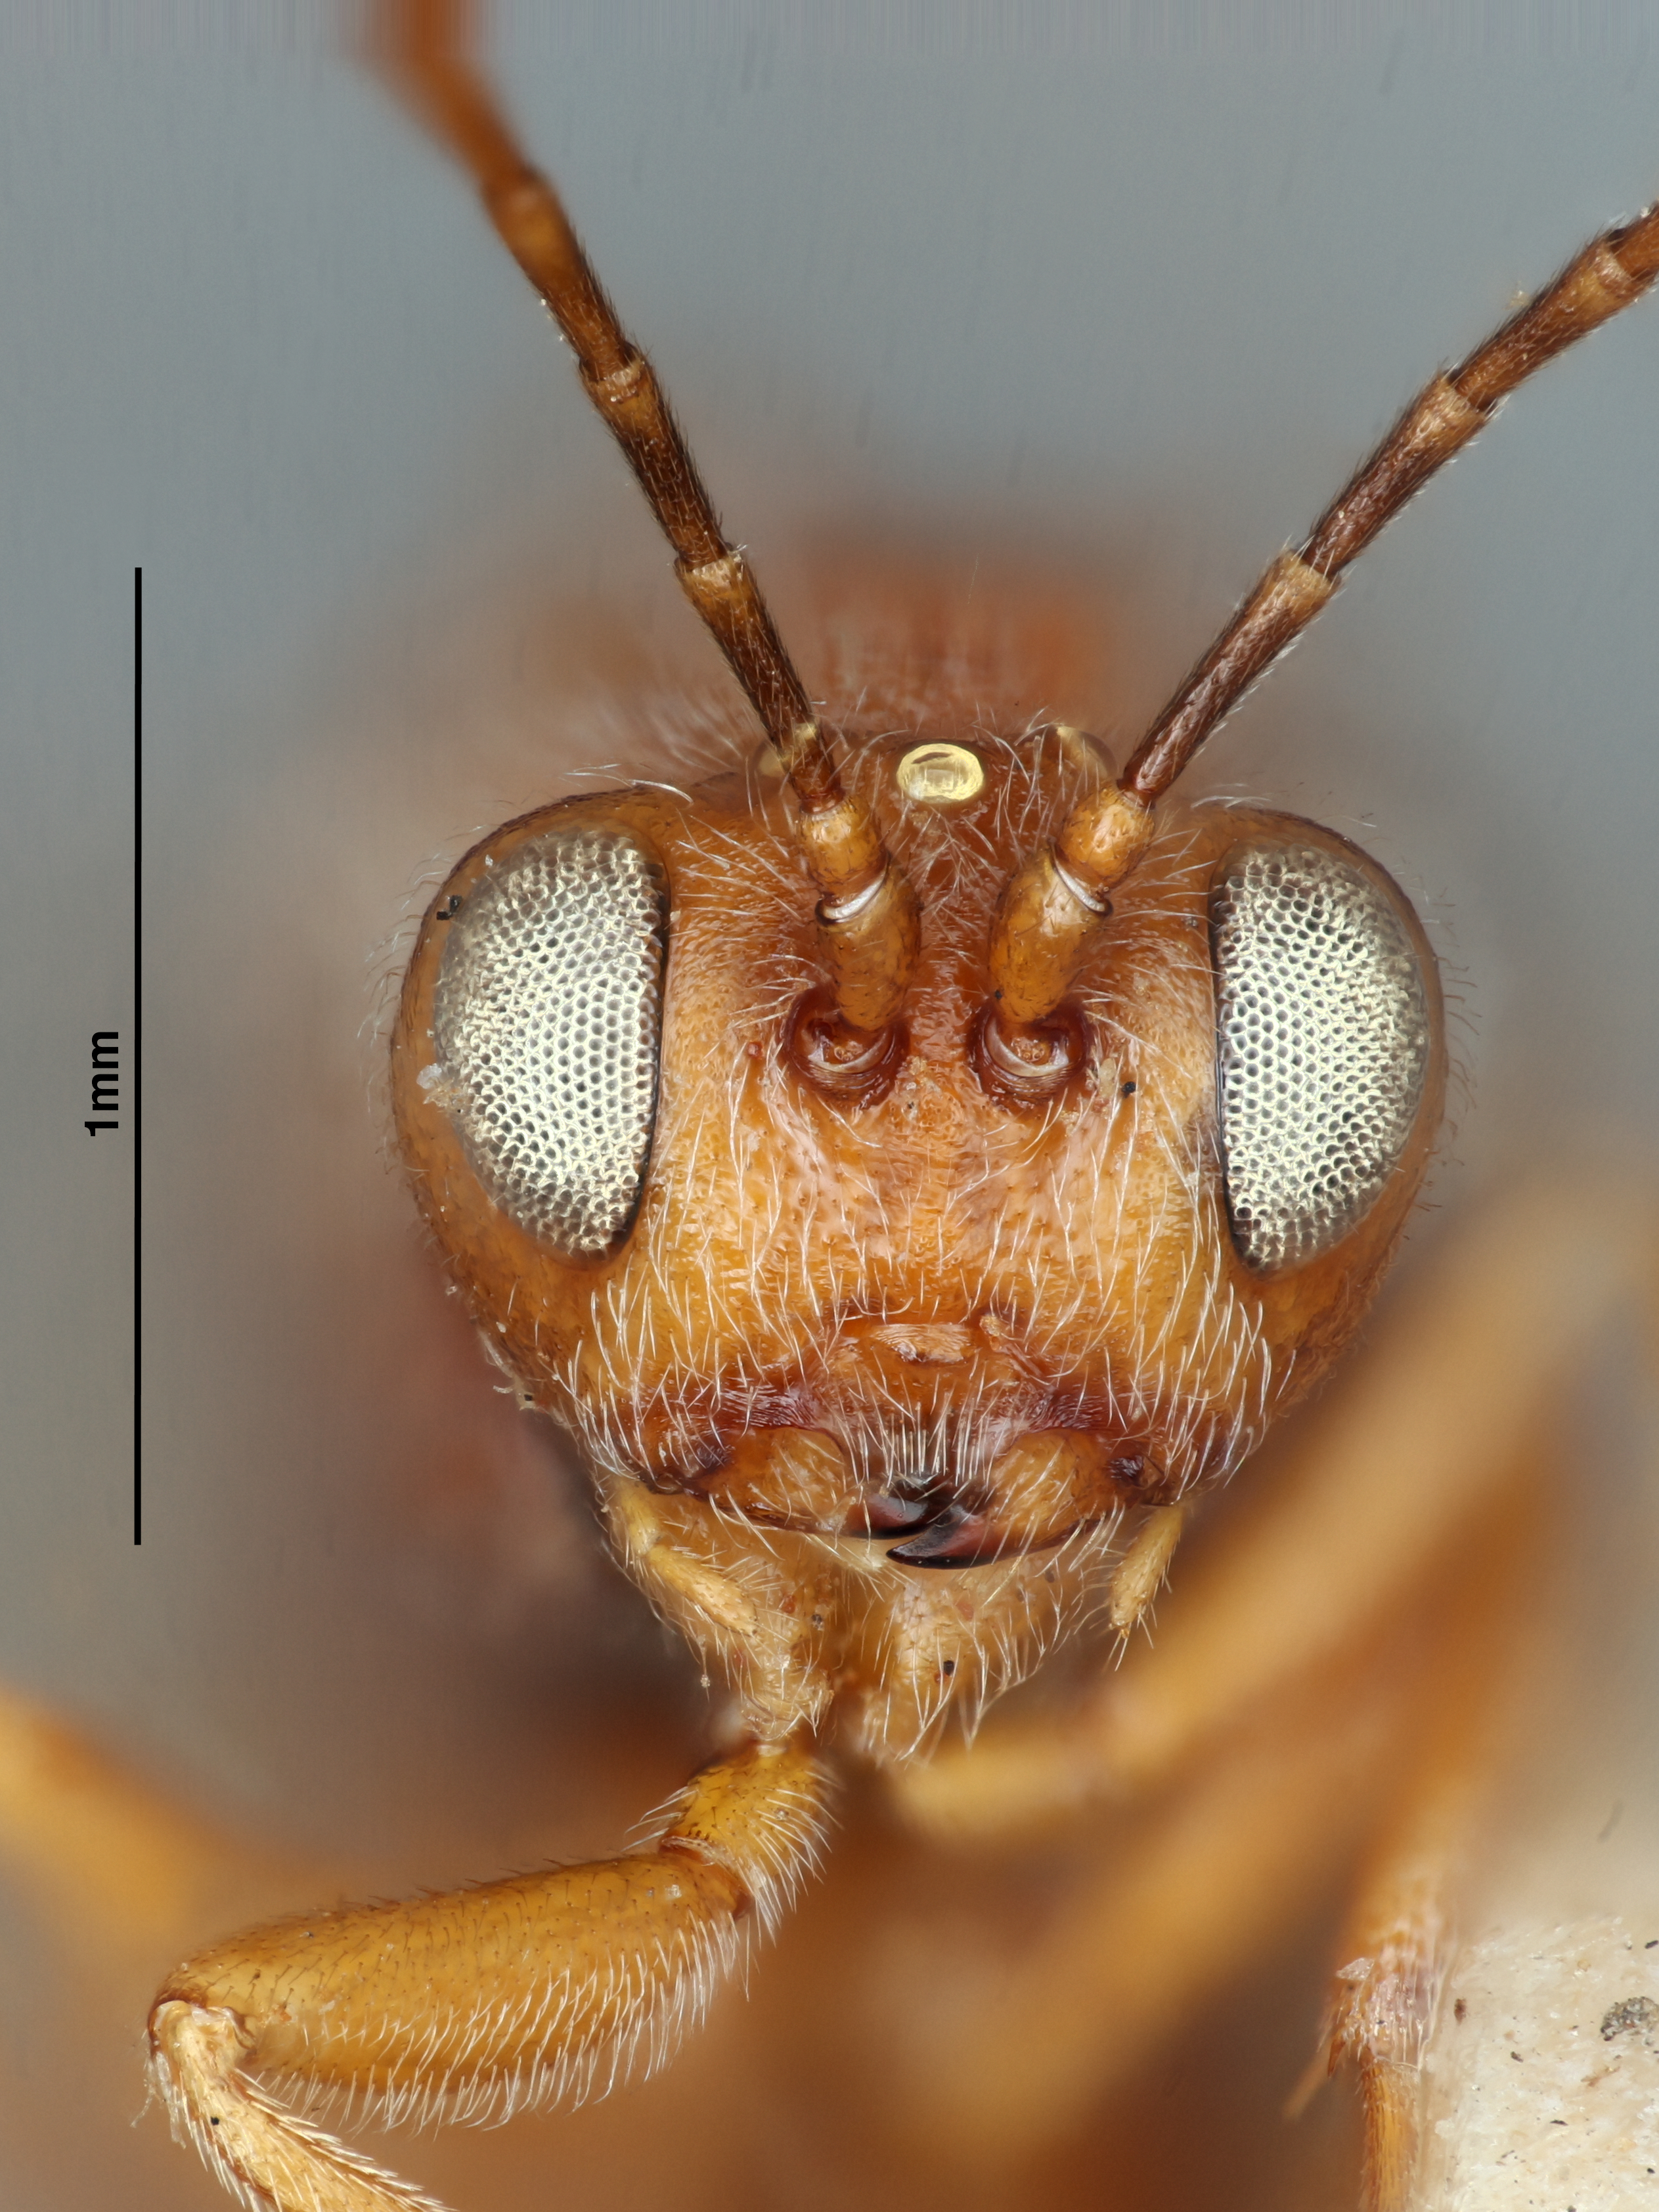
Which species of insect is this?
Andricus bracteatus
